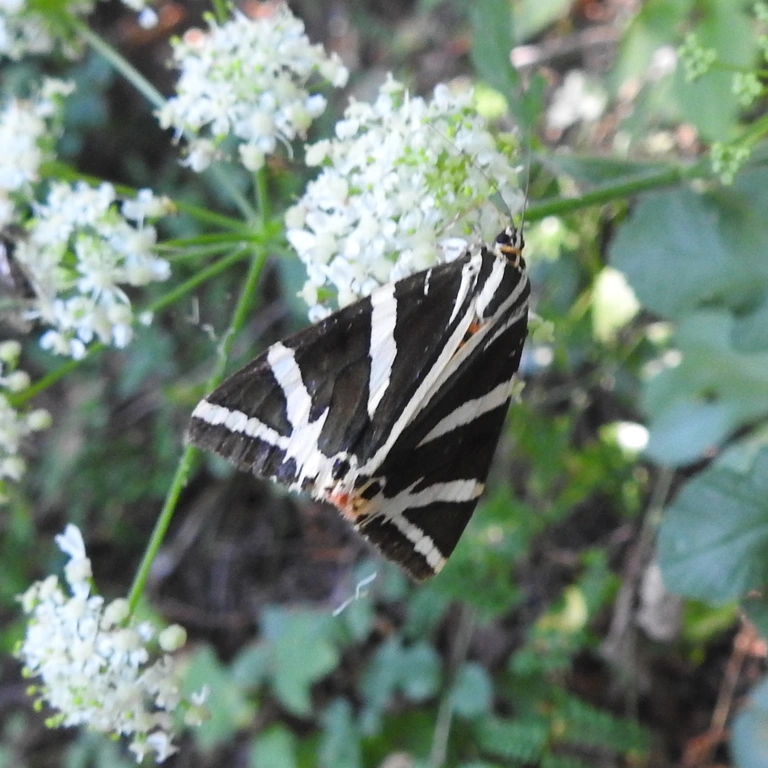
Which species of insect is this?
Euplagia quadripunctaria
